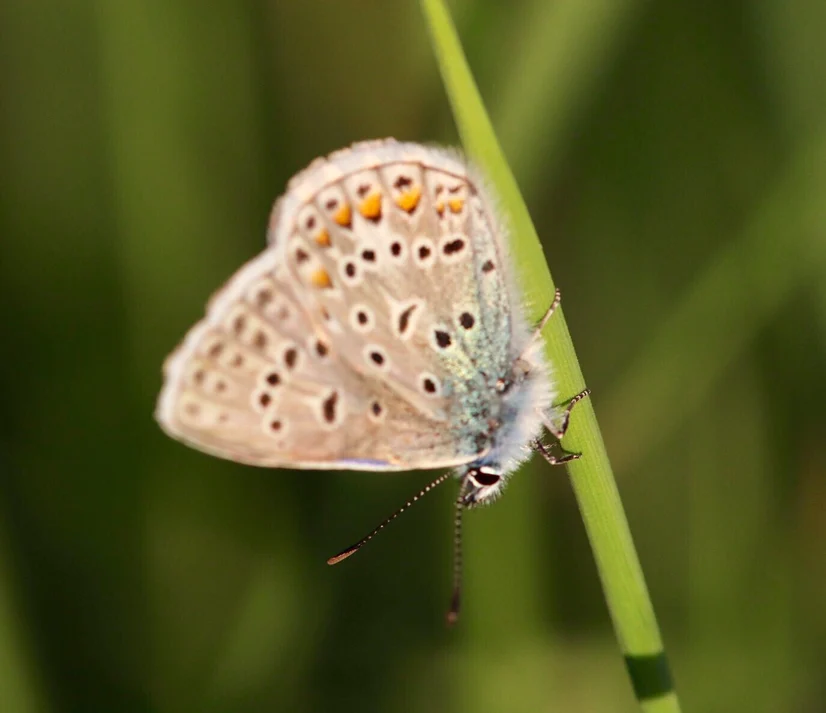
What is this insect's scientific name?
Polyommatus icarus
